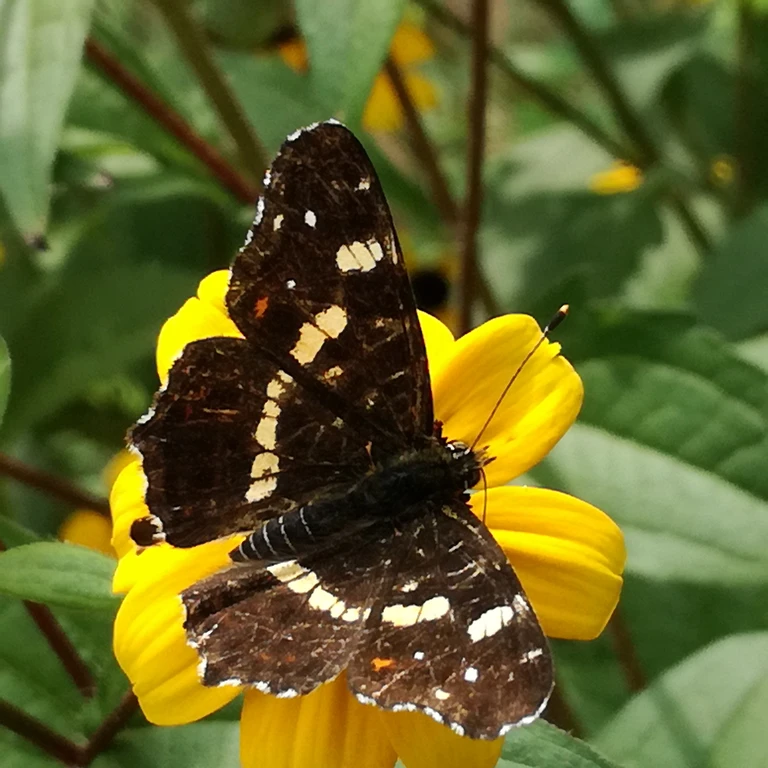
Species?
Araschnia levana
